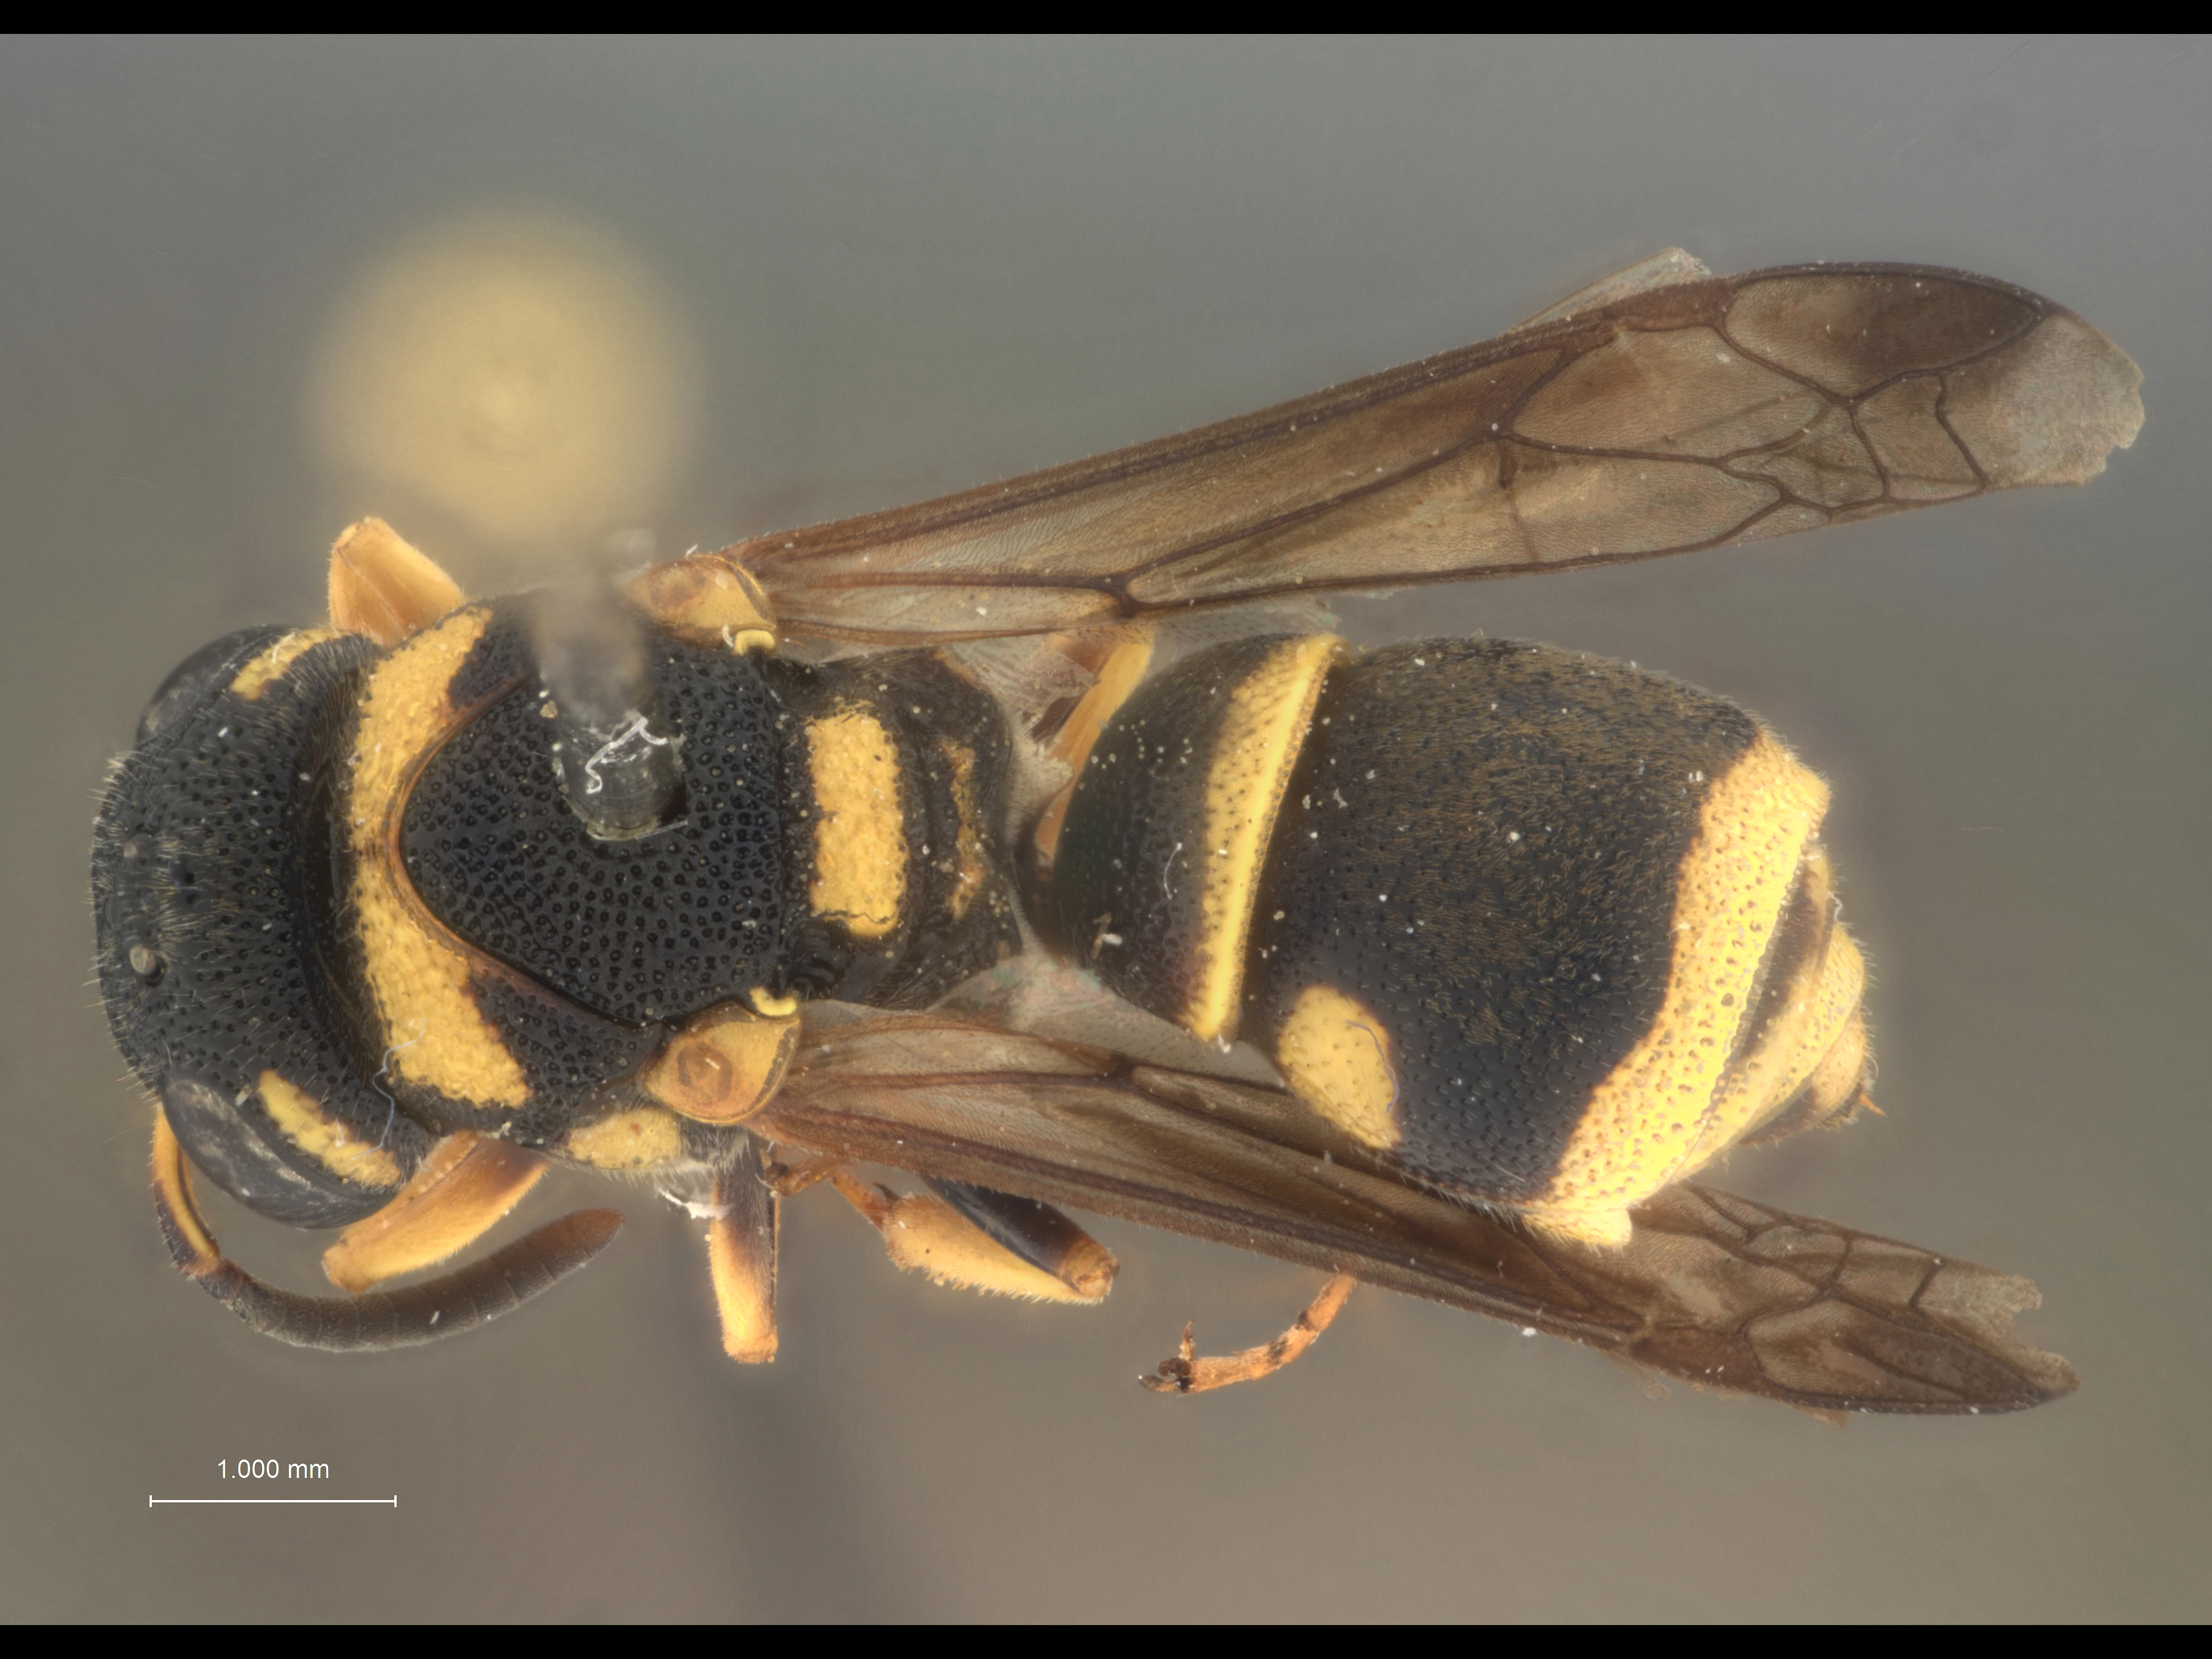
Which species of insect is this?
Antepipona menkei
